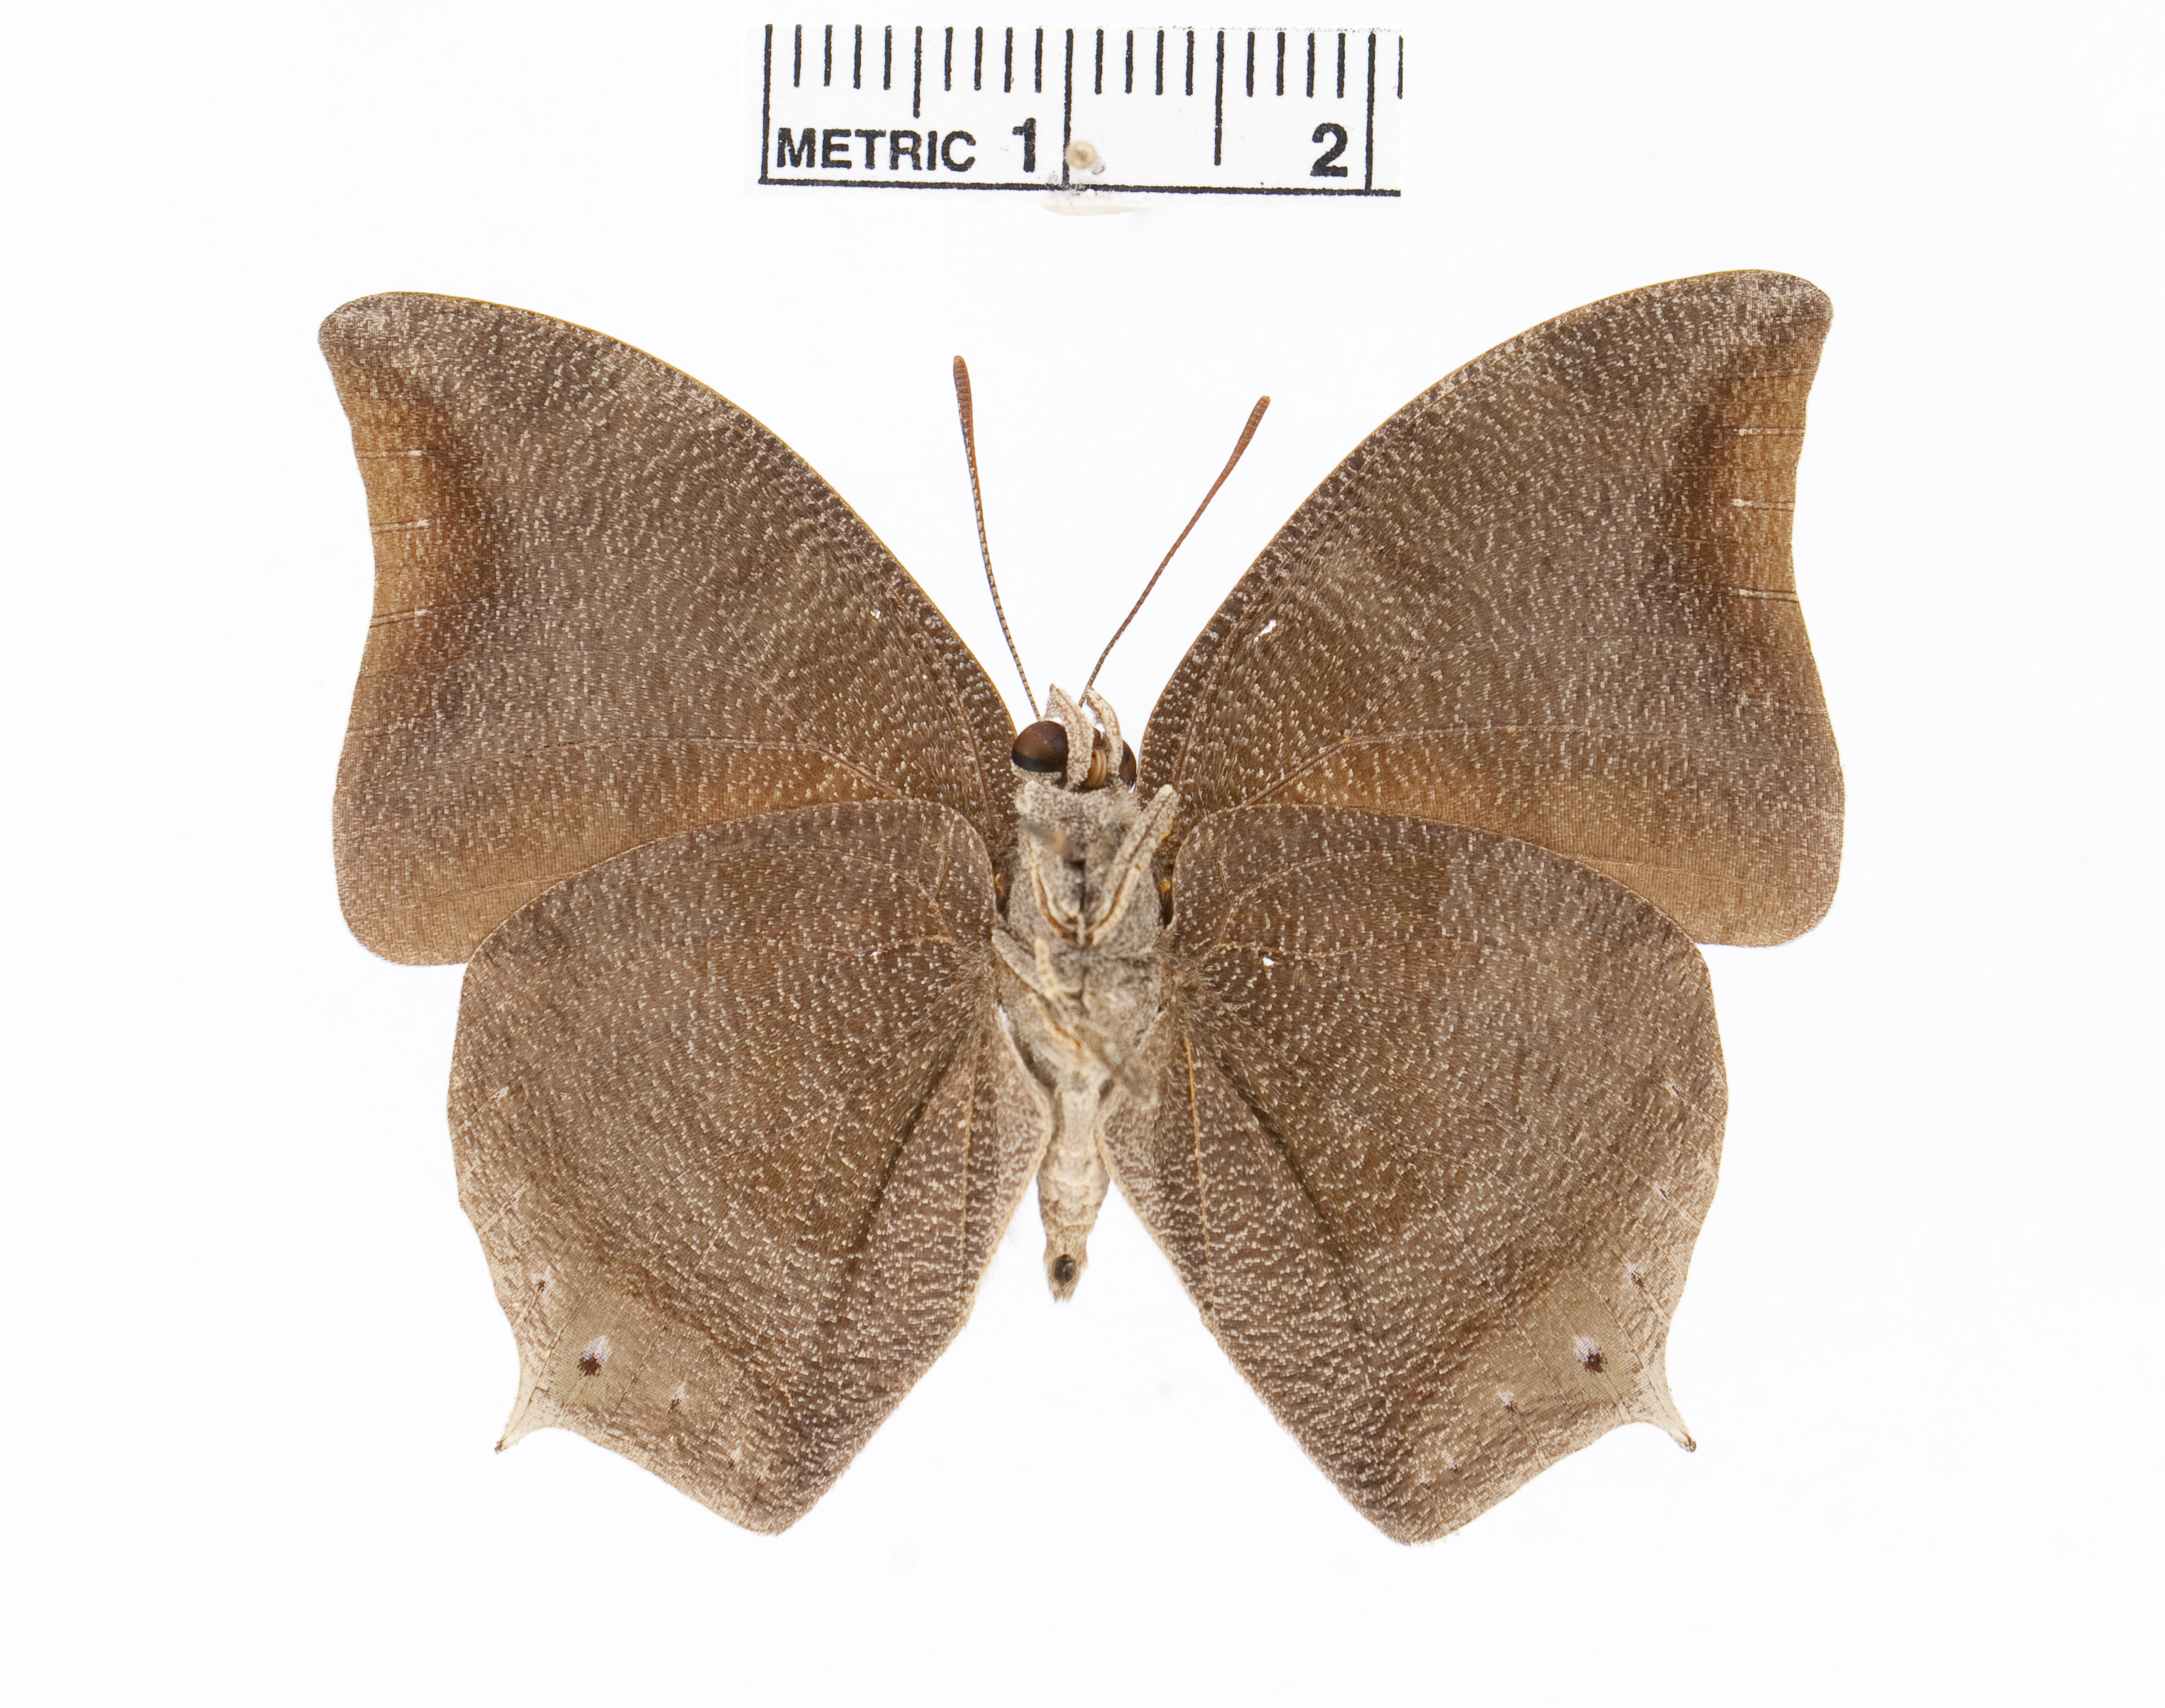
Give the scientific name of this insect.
Memphis hedemanni
